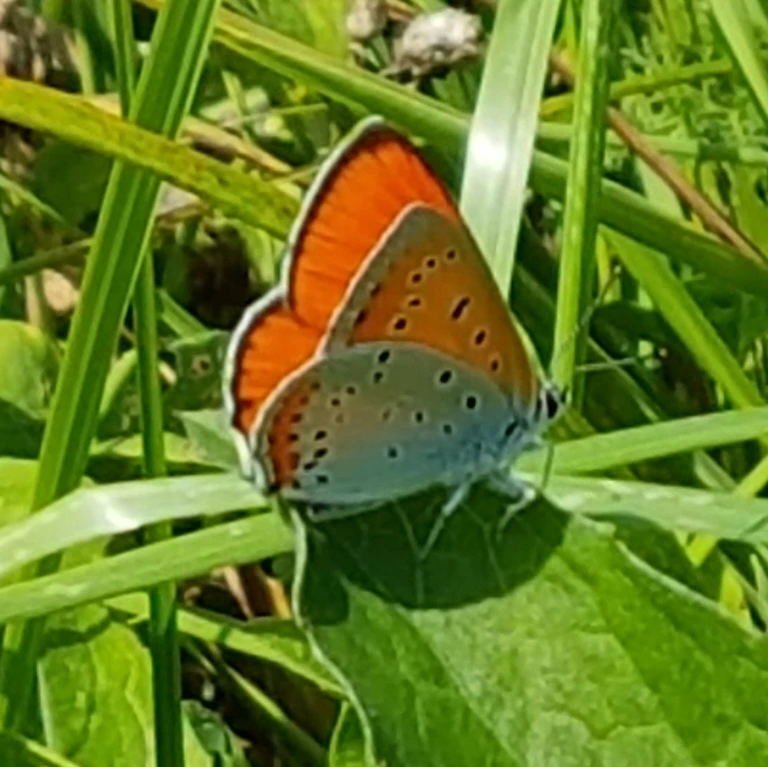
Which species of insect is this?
Lycaena dispar
